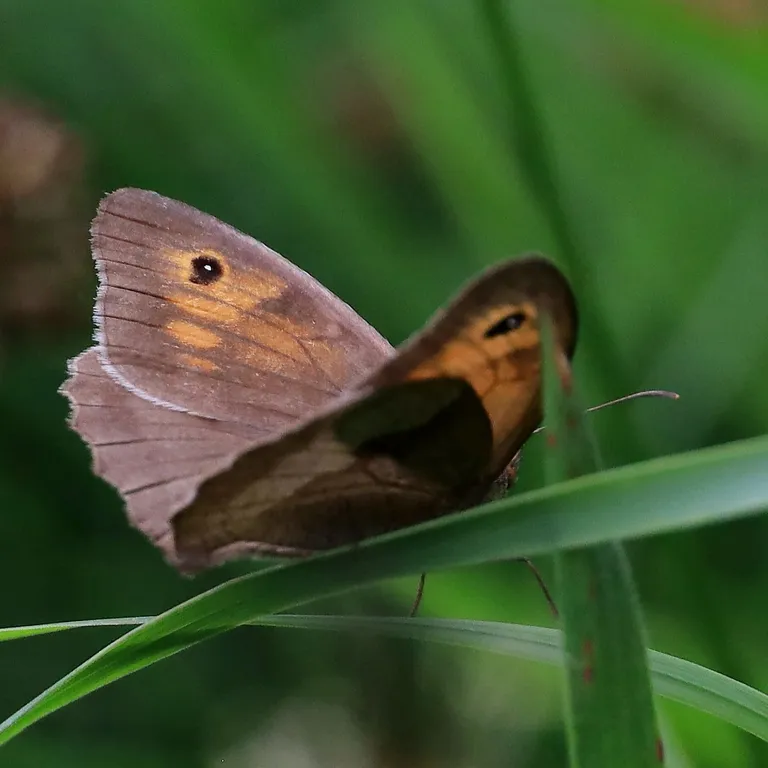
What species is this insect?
Maniola jurtina
